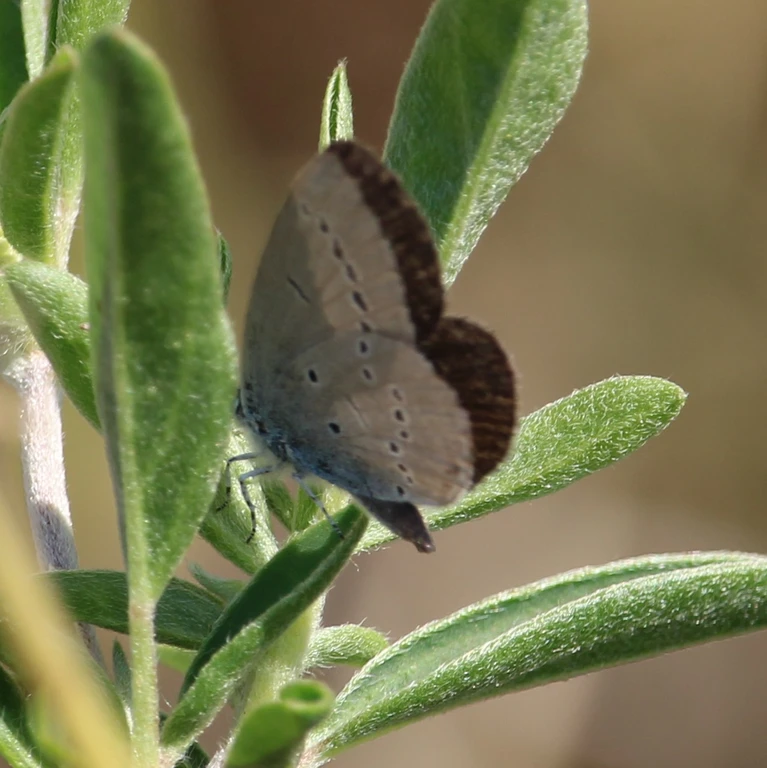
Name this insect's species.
Cupido minimus
